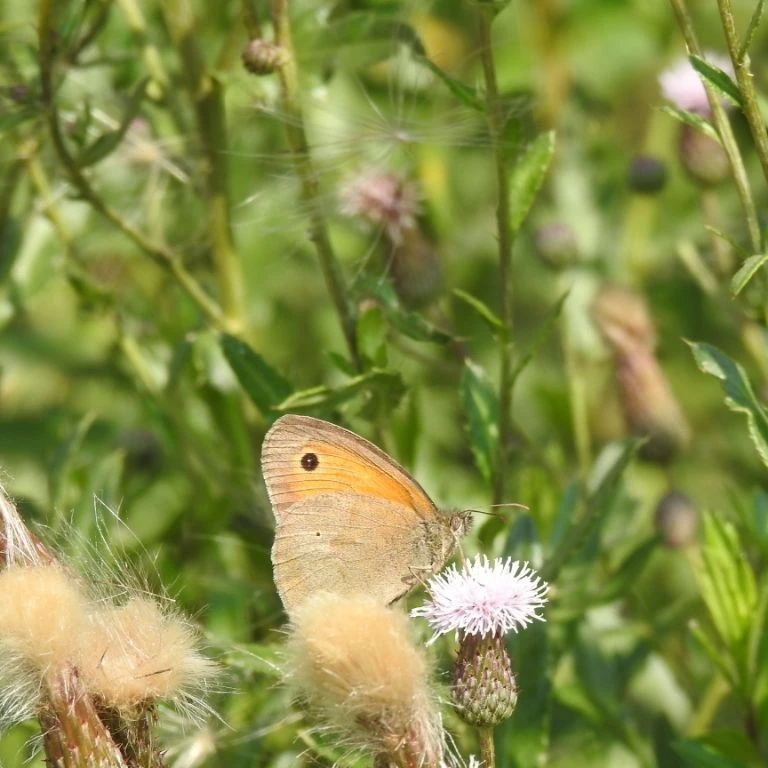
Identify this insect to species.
Maniola jurtina
